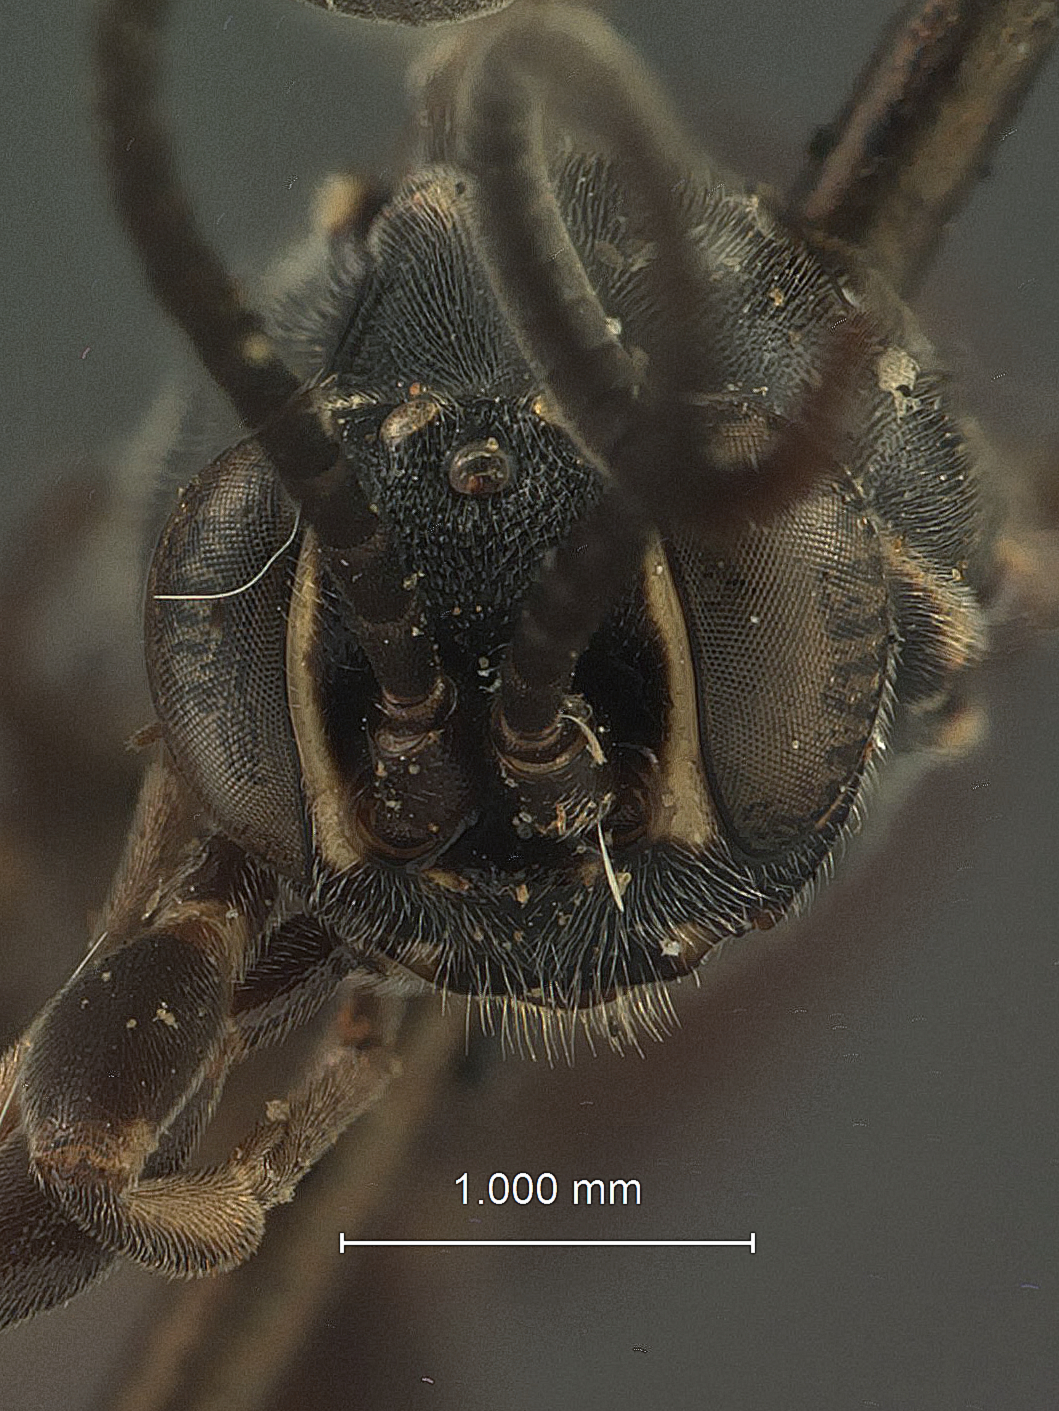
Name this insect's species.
Coelichneumonops walkleyae
